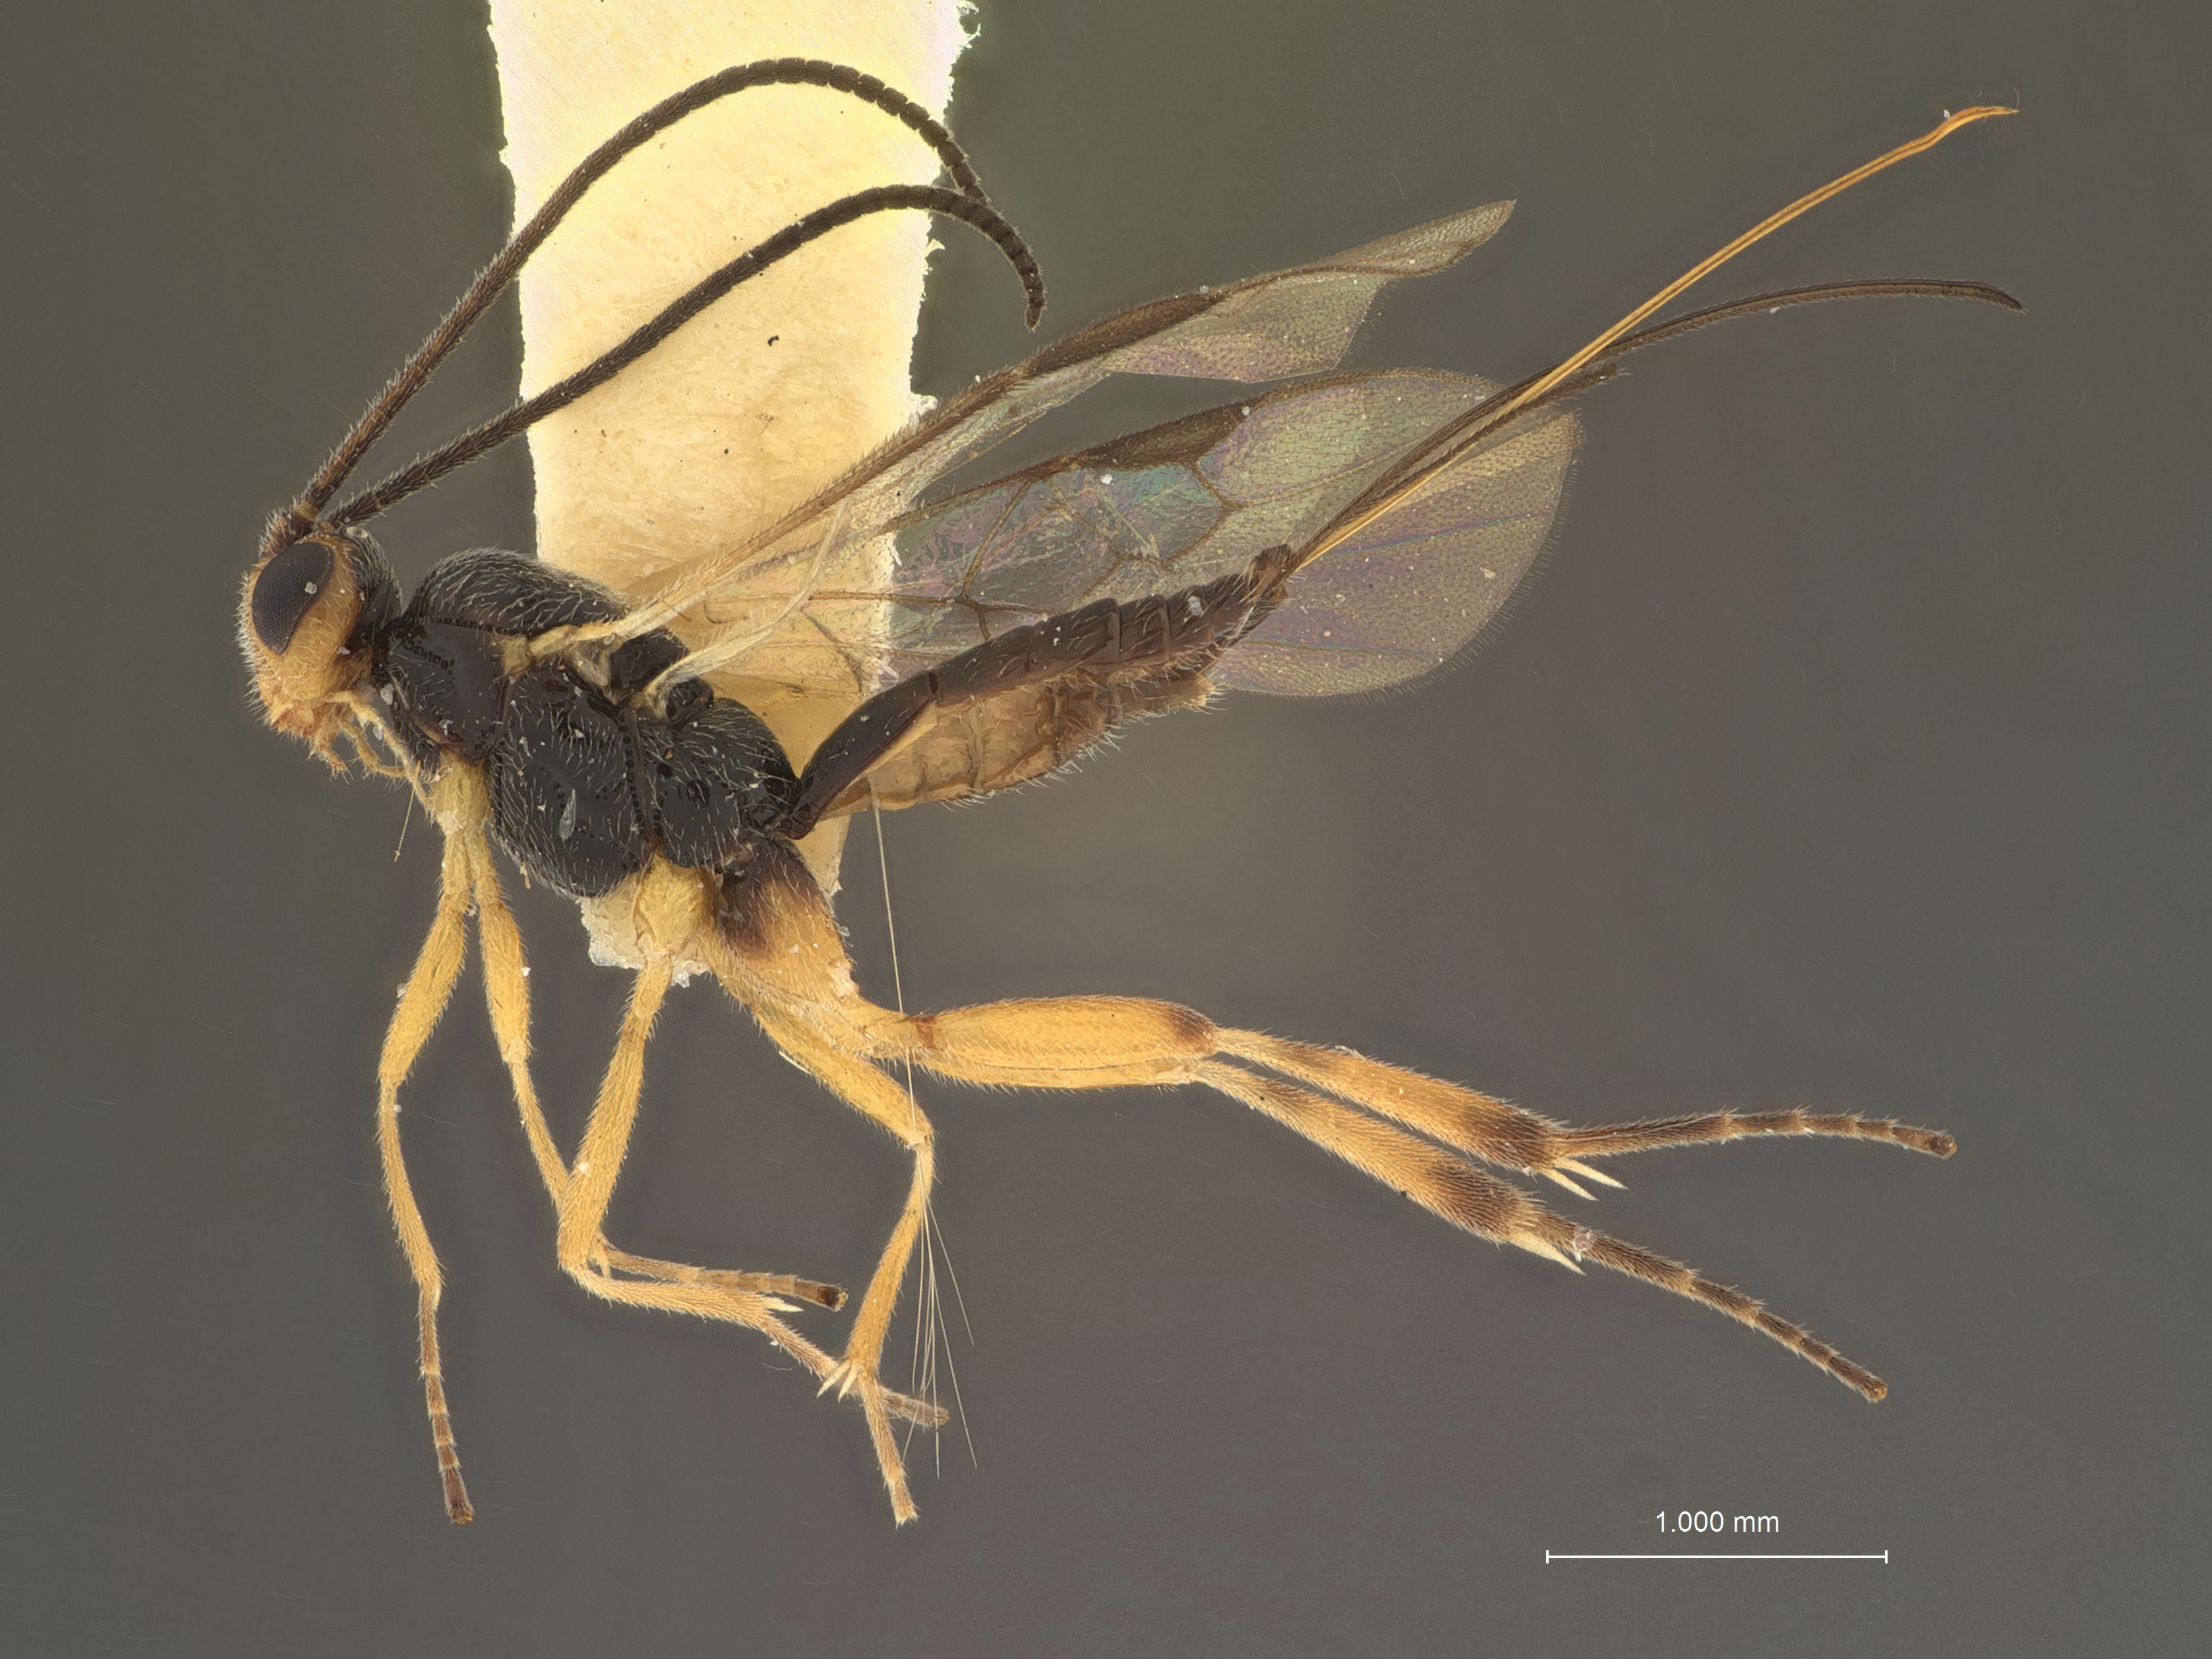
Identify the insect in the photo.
Orgilus discrepans
